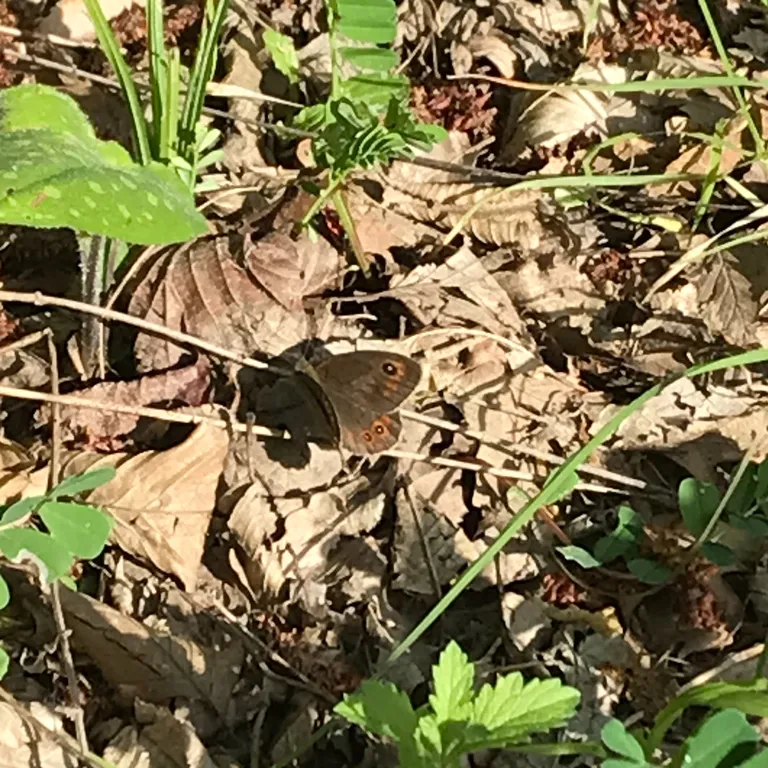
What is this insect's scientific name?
Lasiommata maera (also Pararge maera)
